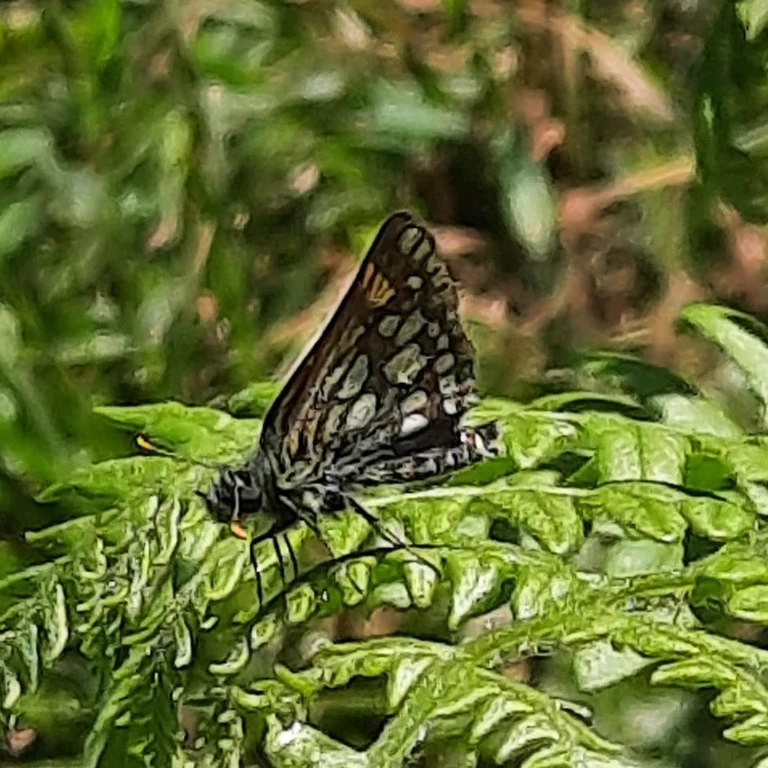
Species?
Carterocephalus palaemon
